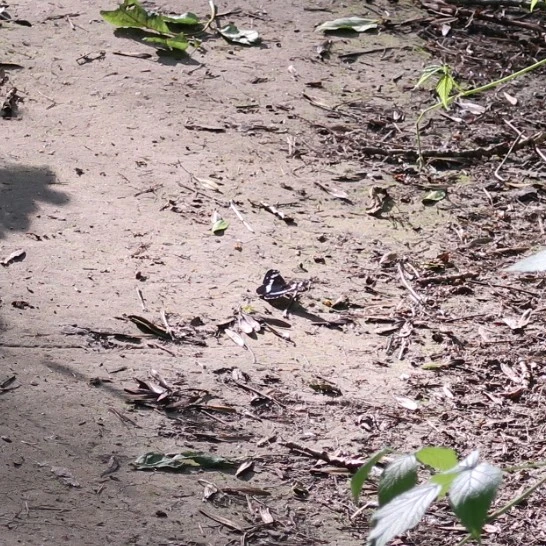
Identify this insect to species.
Limenitis camilla (also Ladoga camilla)
